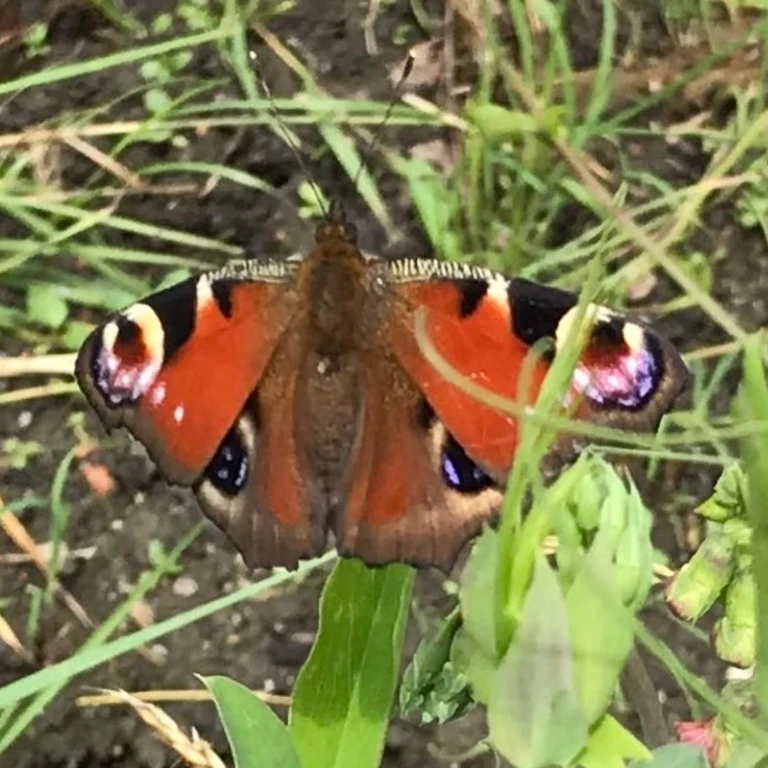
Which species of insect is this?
Aglais io
